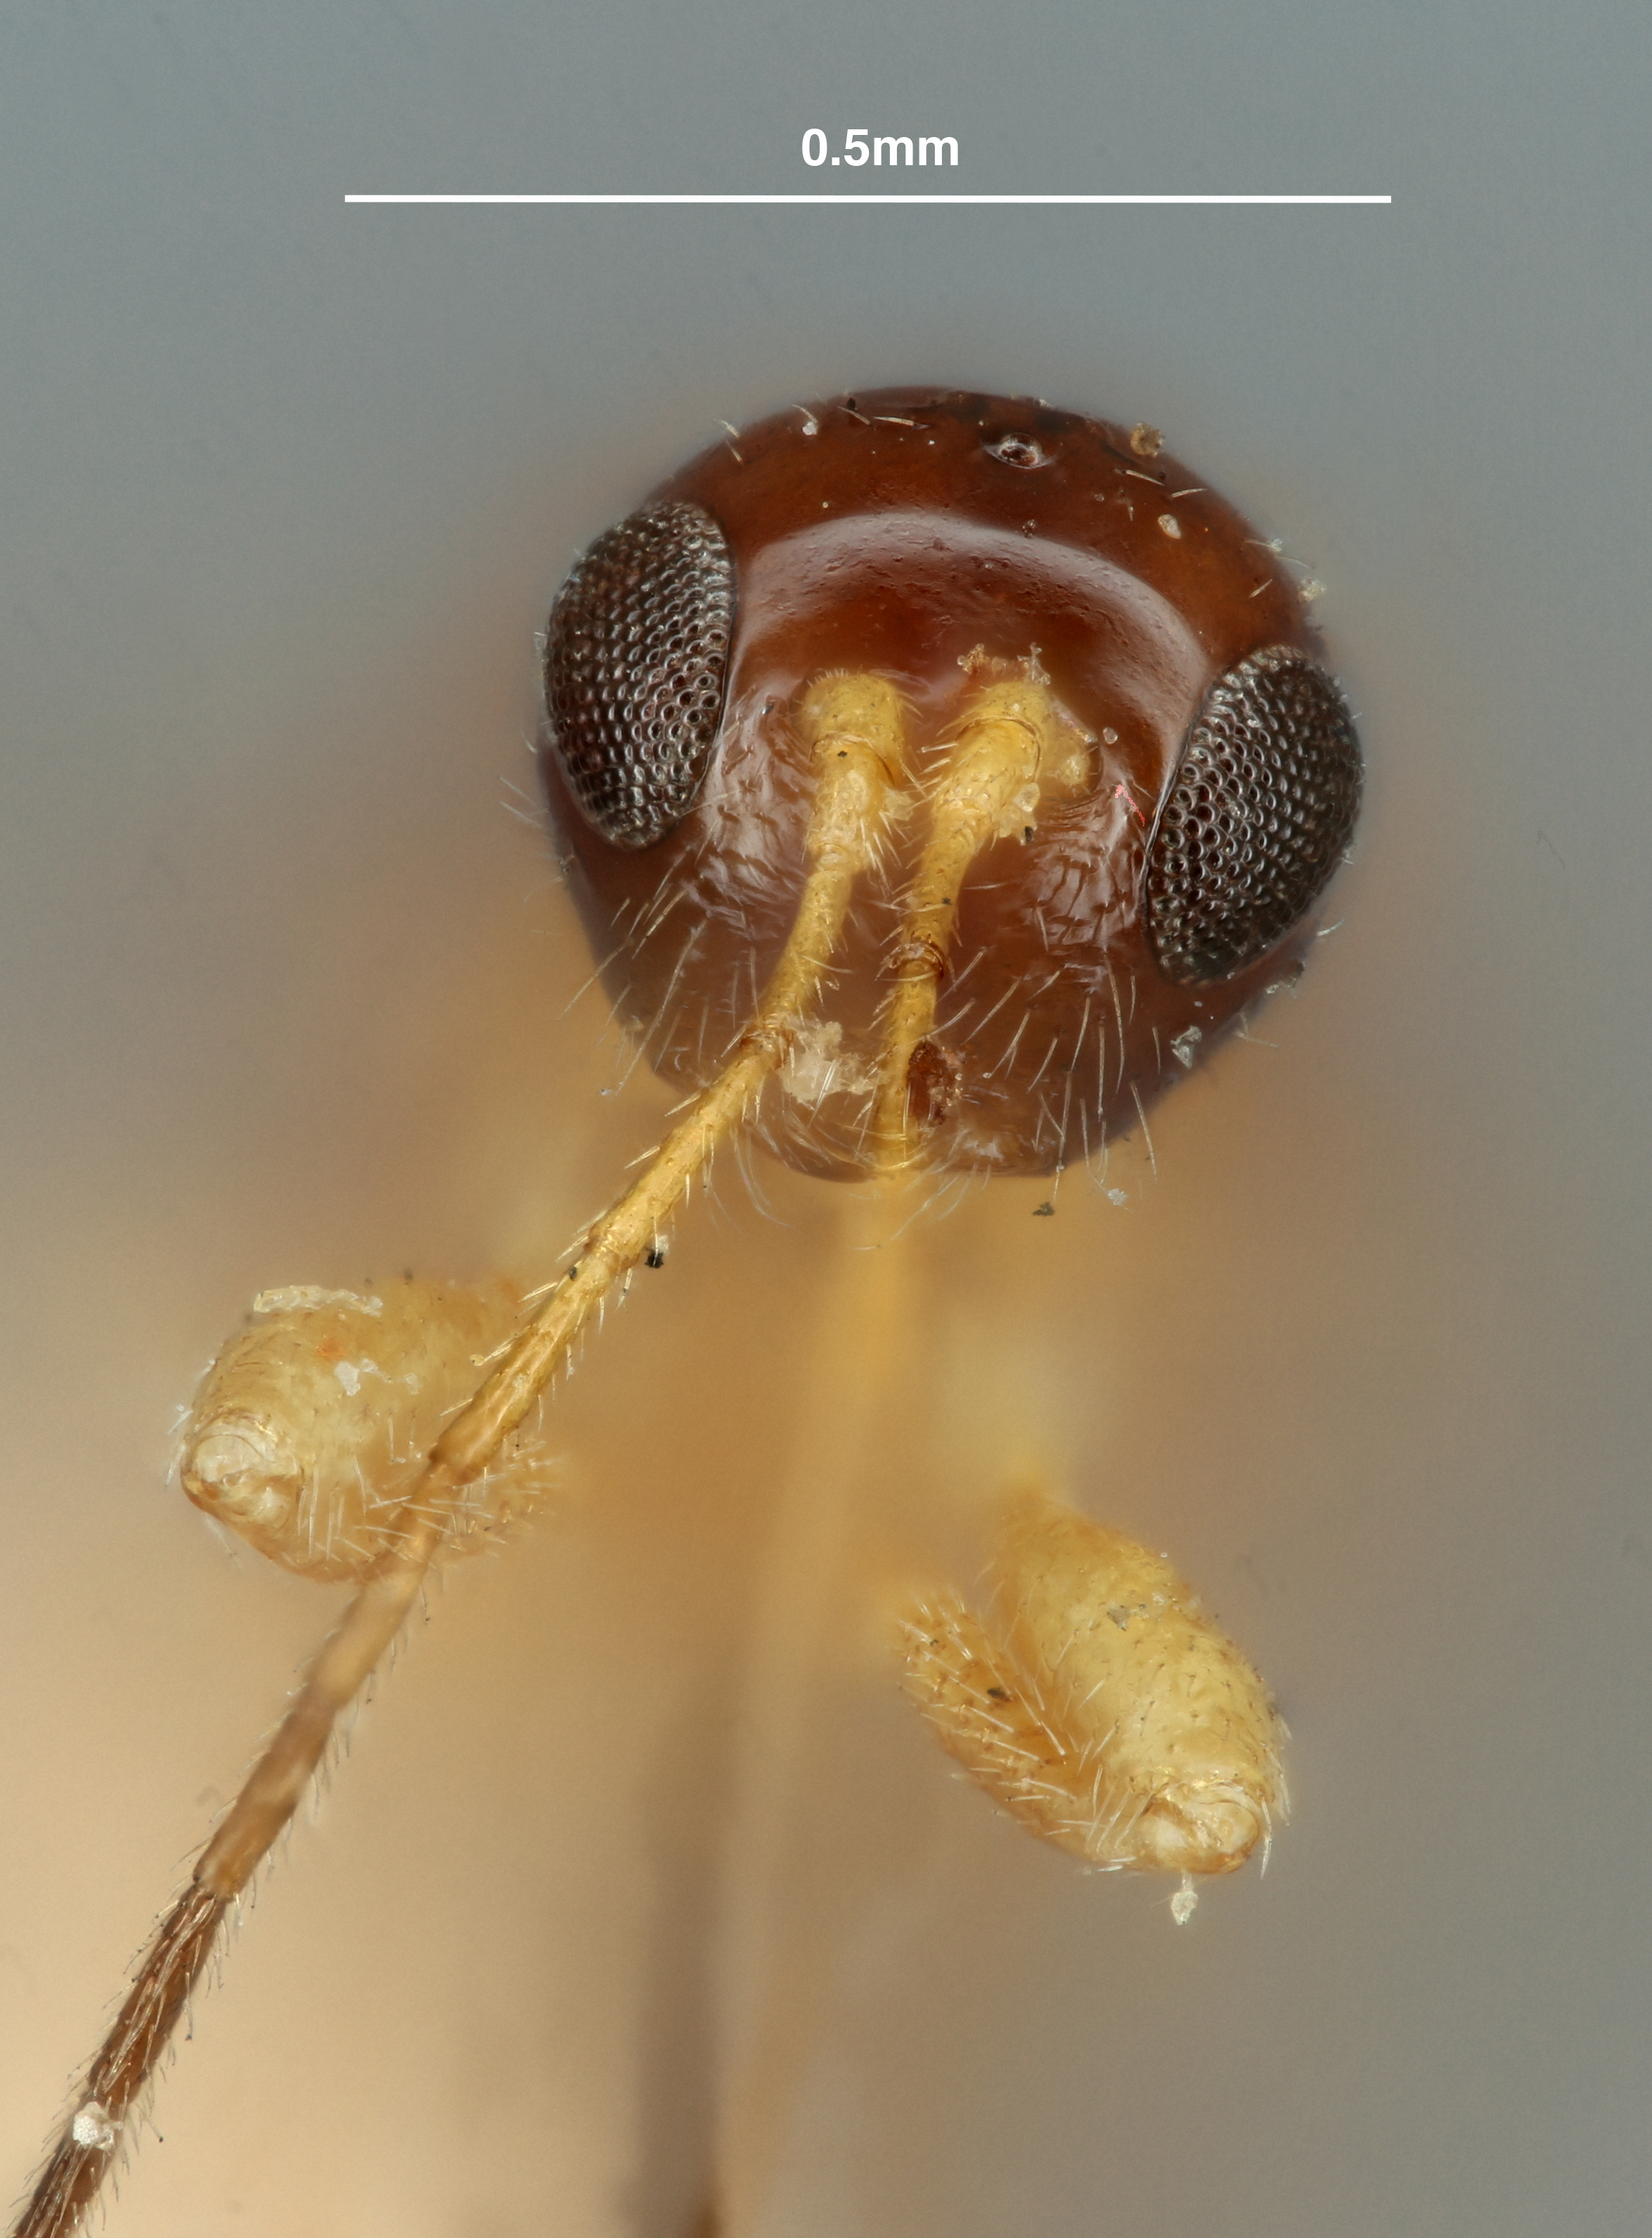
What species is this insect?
Ecphylus nigriceps
